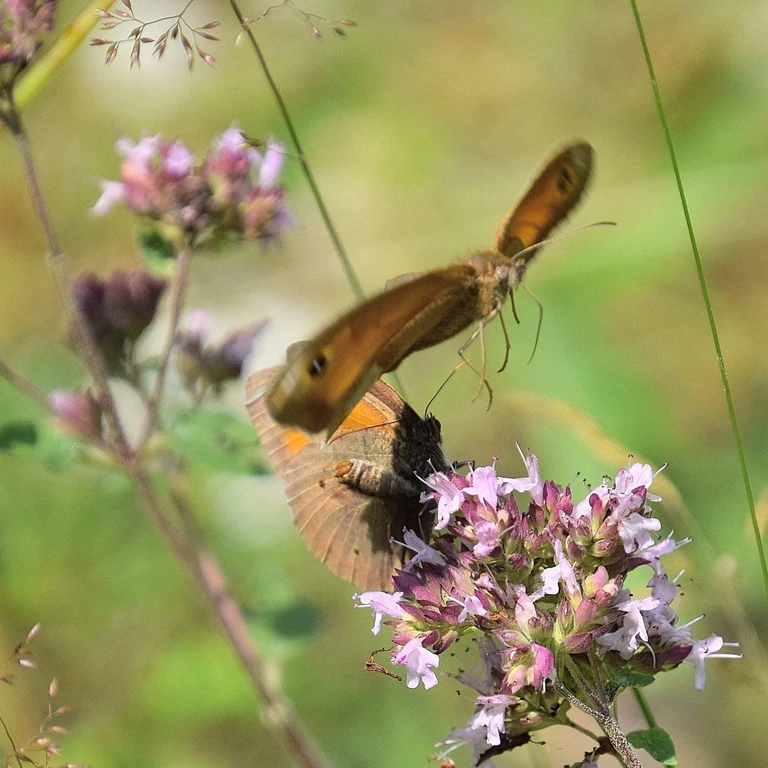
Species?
Maniola jurtina
